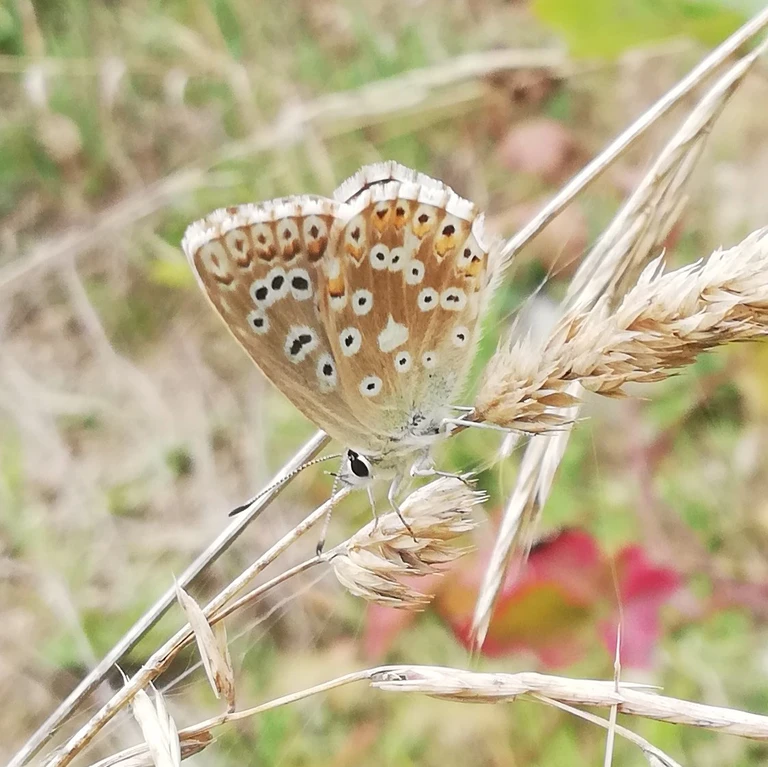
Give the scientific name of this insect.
Lysandra coridon
